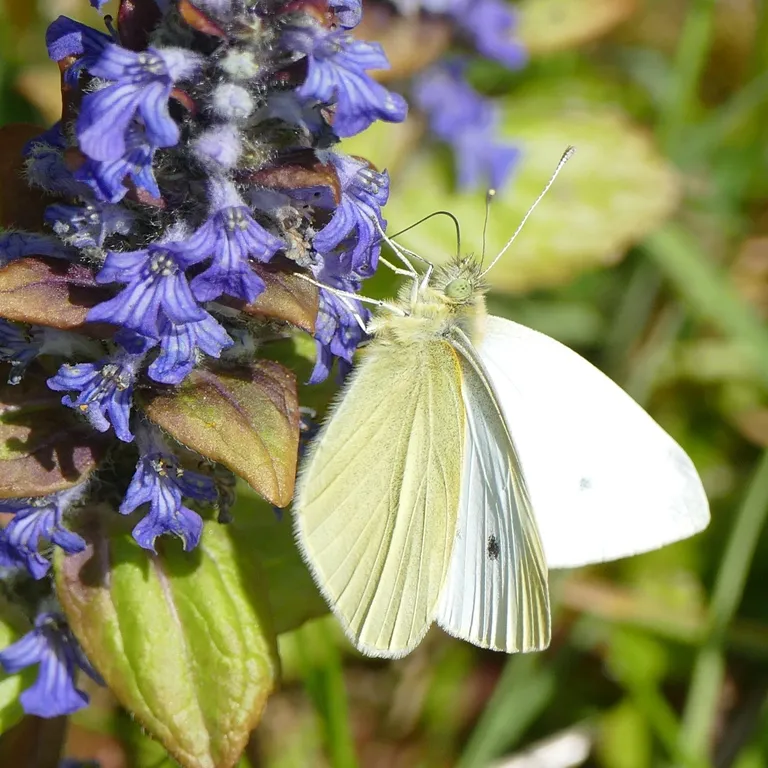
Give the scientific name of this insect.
Pieris rapae
